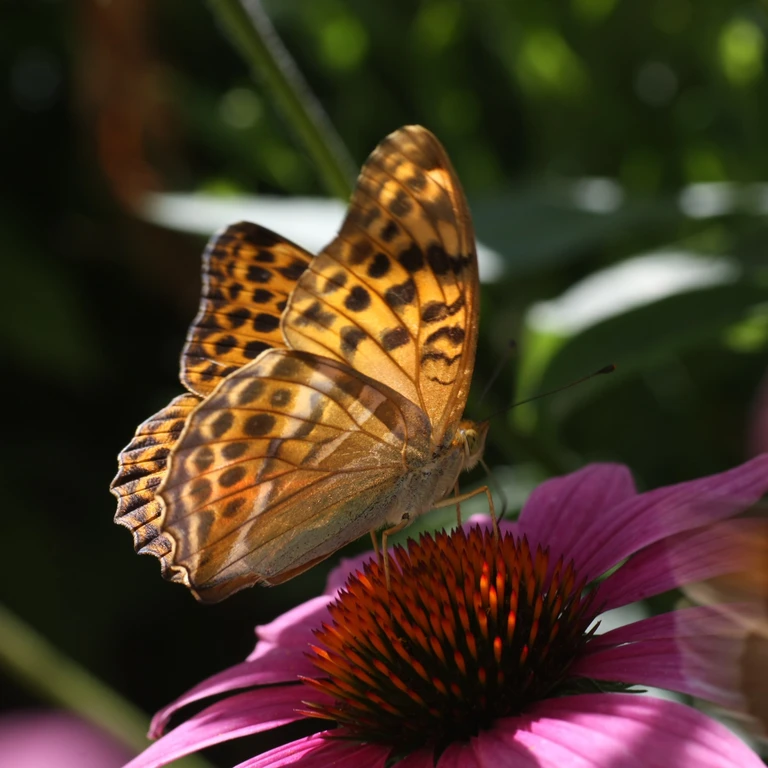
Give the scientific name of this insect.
Argynnis paphia
